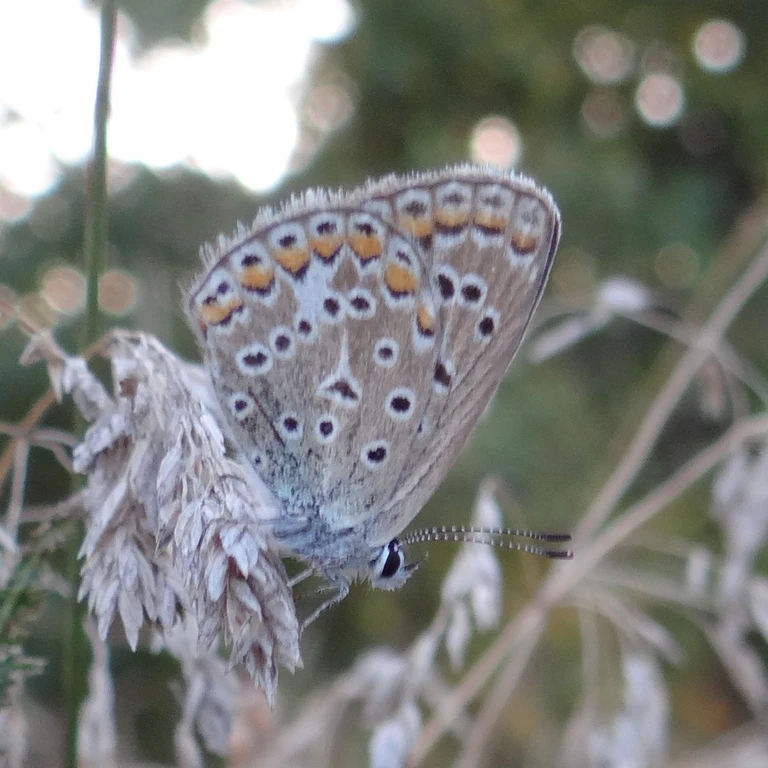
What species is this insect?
Polyommatus icarus
